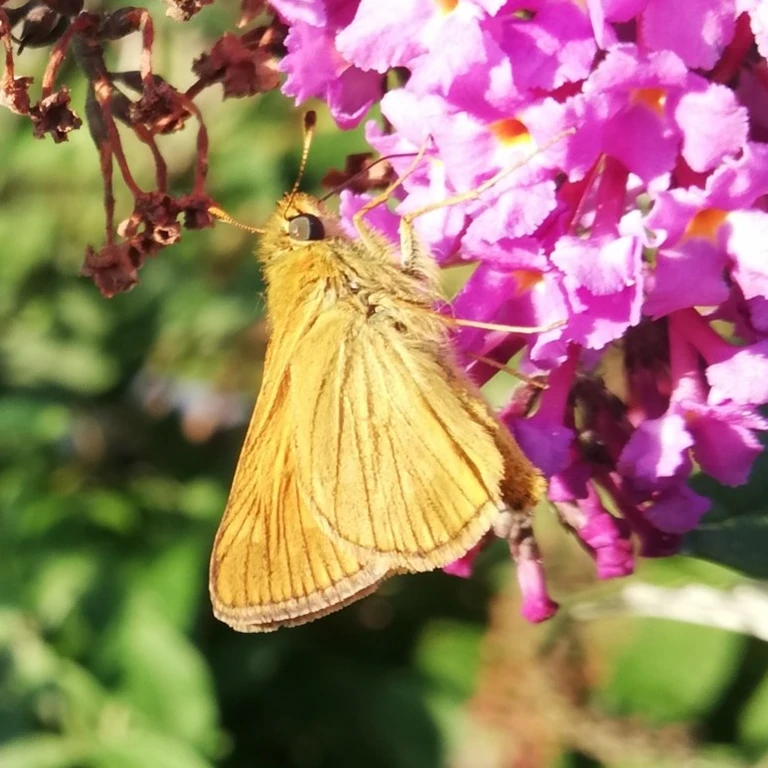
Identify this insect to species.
Ochlodes sylvanus (also Ochlodes venata)
